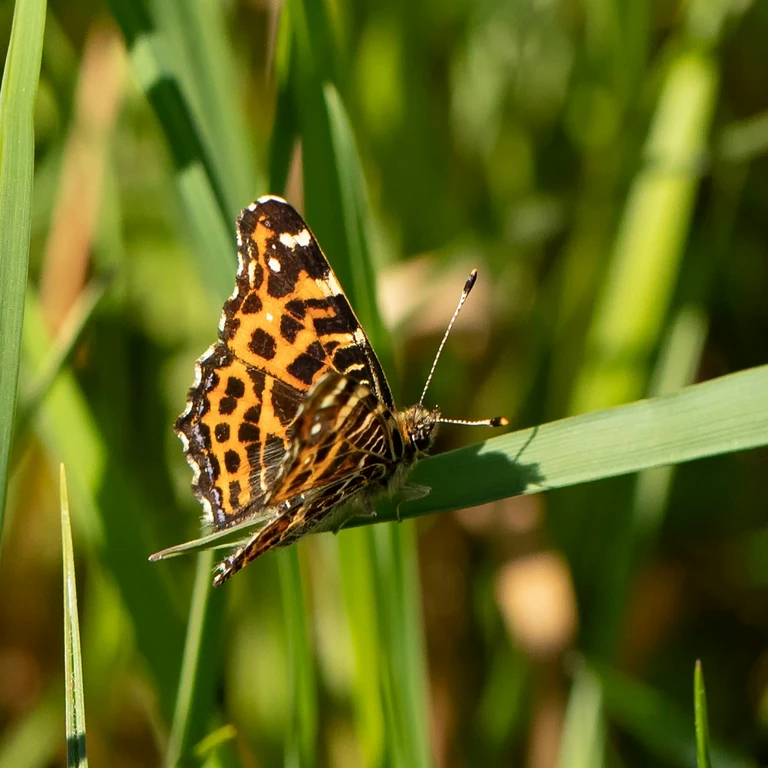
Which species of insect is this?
Araschnia levana
